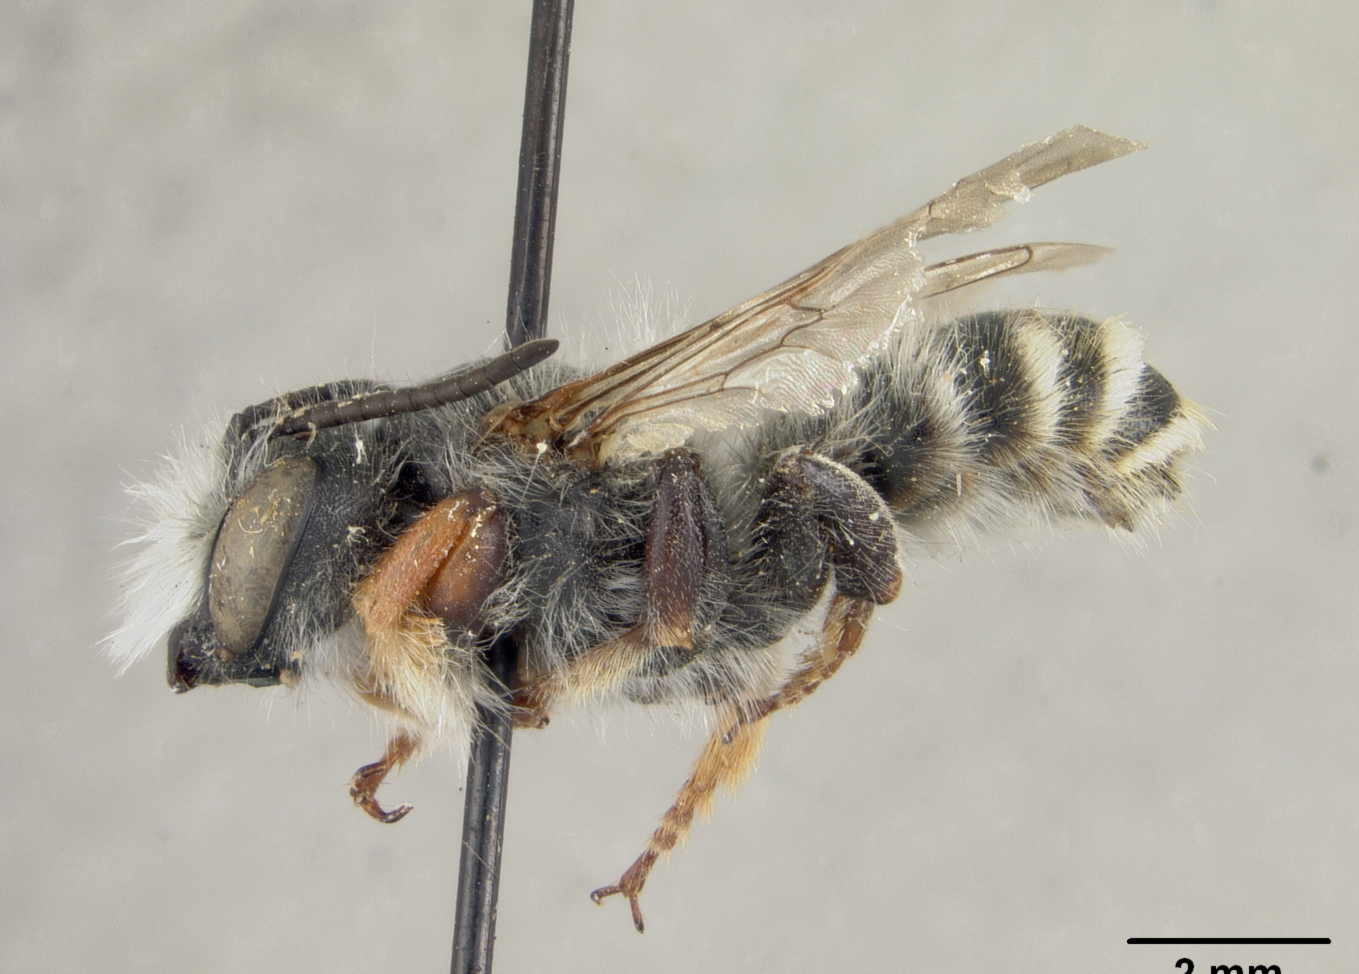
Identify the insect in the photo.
Megachile ladacensis
